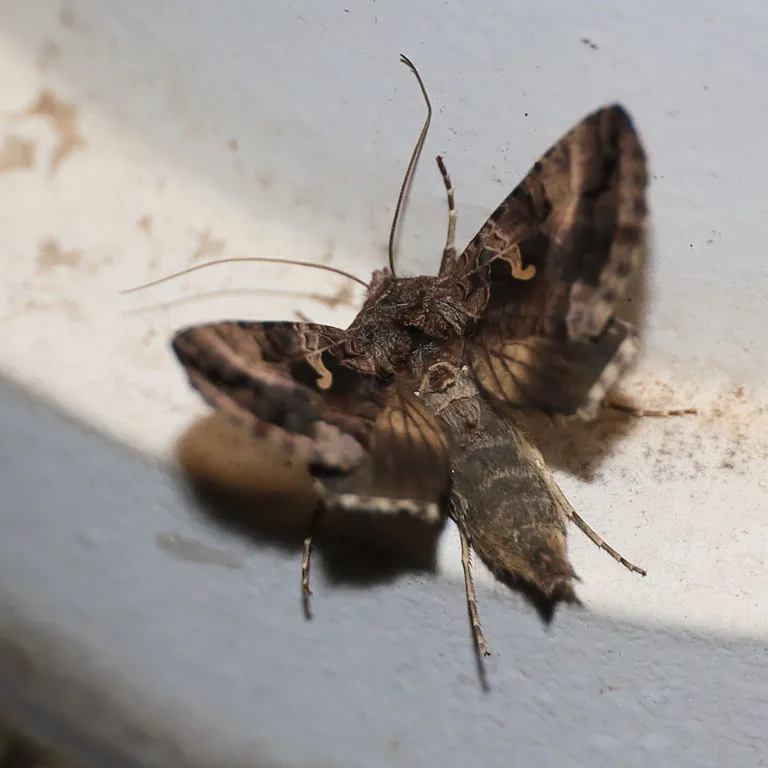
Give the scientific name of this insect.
Autographa gamma
